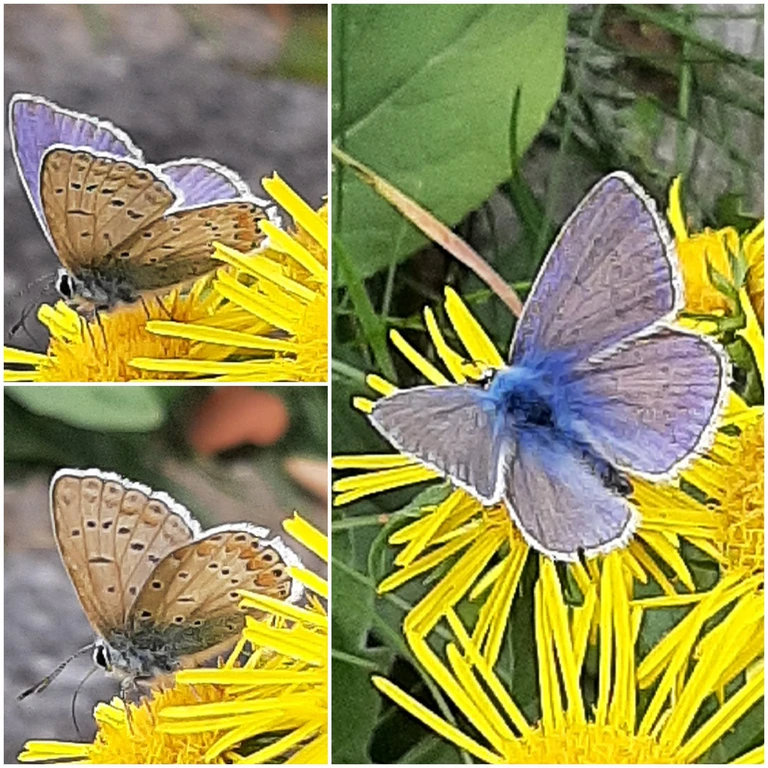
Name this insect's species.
Polyommatus icarus
